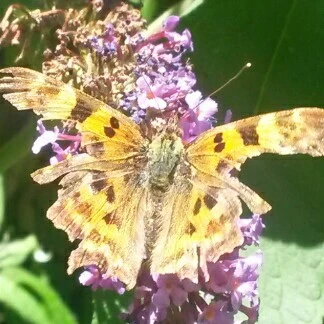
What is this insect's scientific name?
Polygonia c-album
